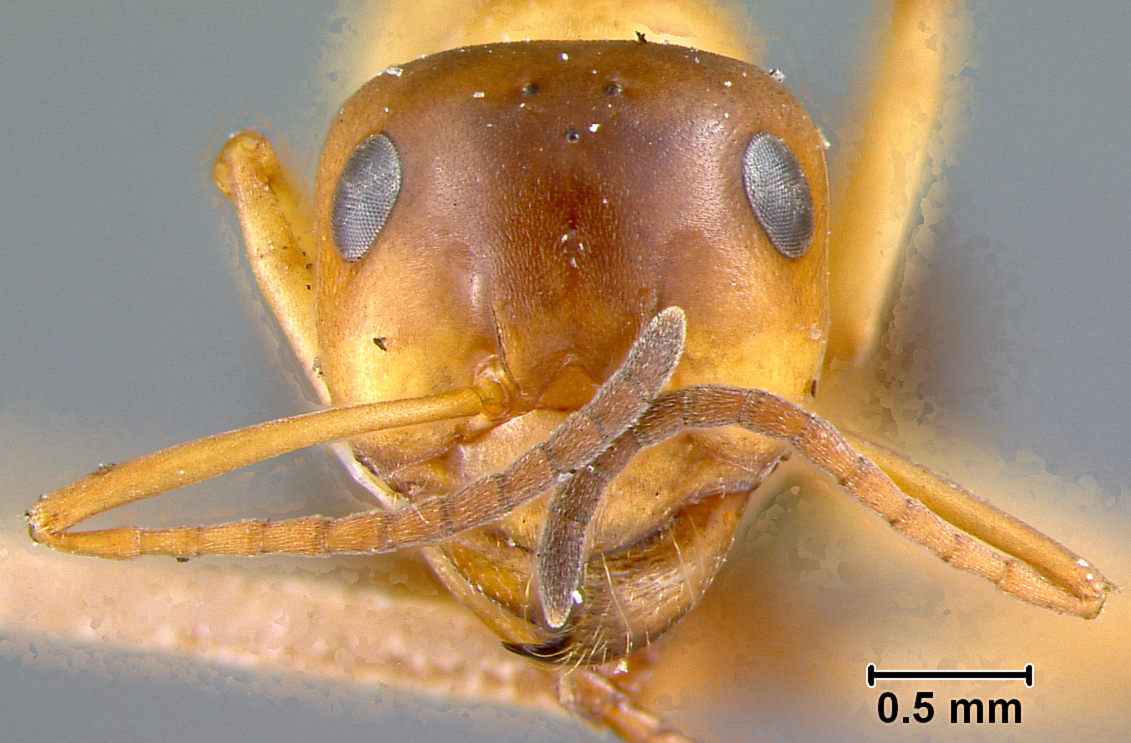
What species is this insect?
Formica subpolita
